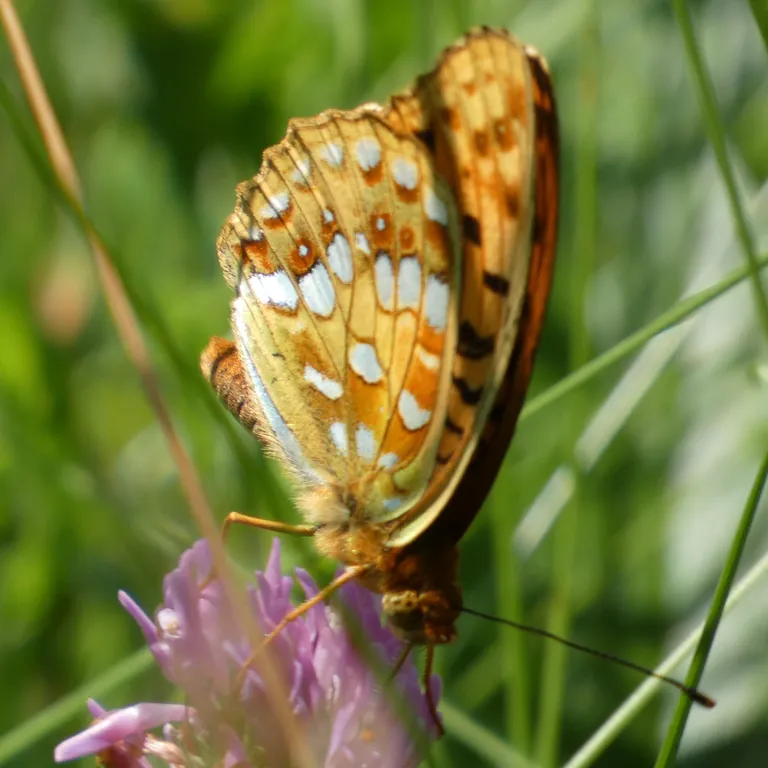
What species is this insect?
Fabriciana adippe
